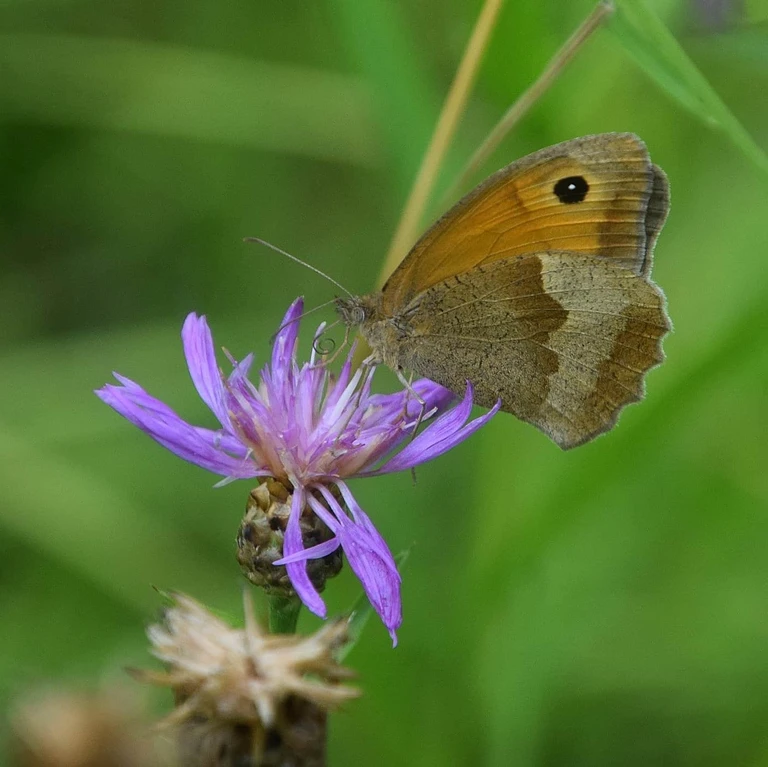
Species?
Maniola jurtina
